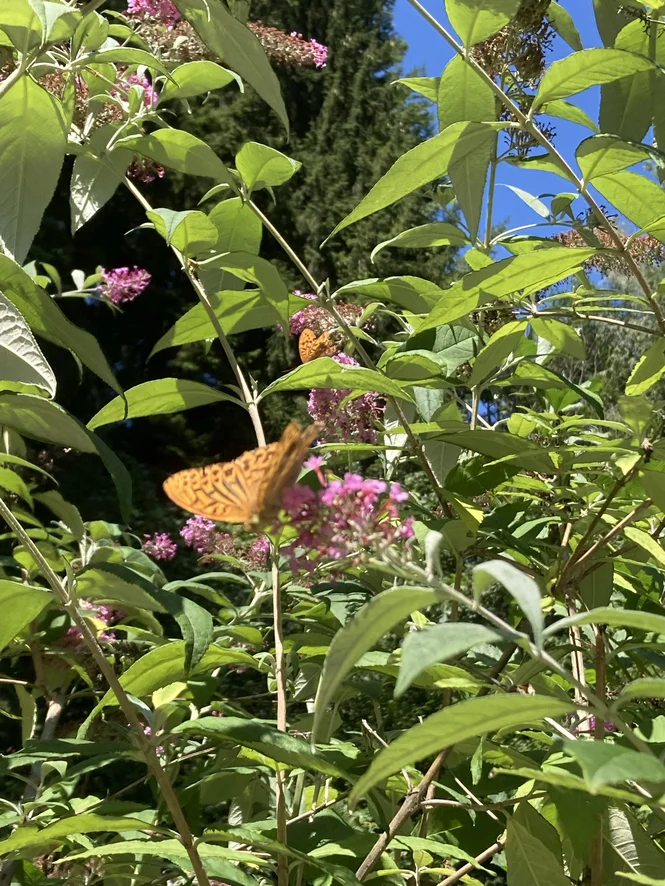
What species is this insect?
Argynnis paphia
